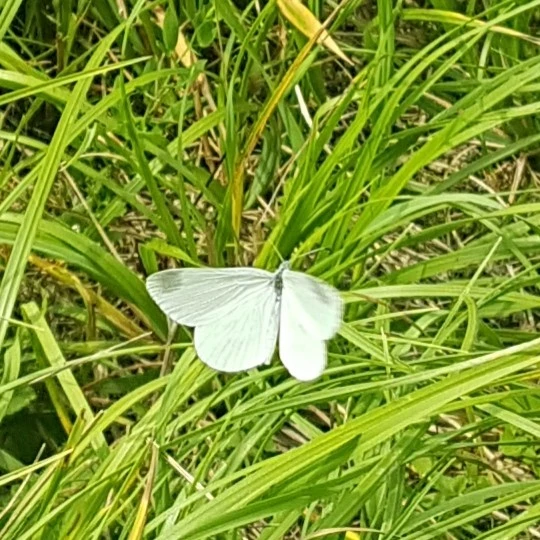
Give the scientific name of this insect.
Leptidea sinapis/juvernica
